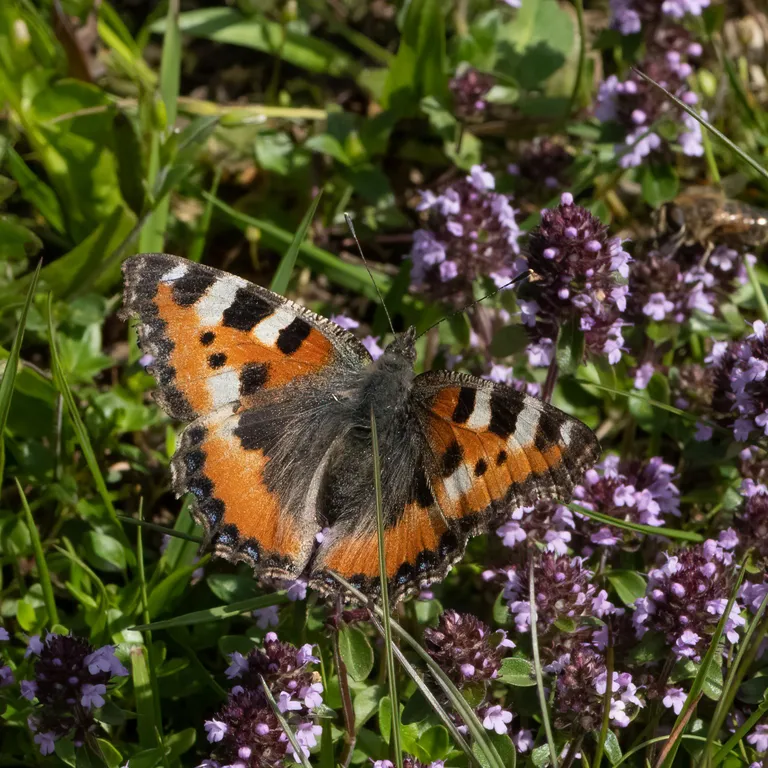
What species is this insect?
Aglais urticae
